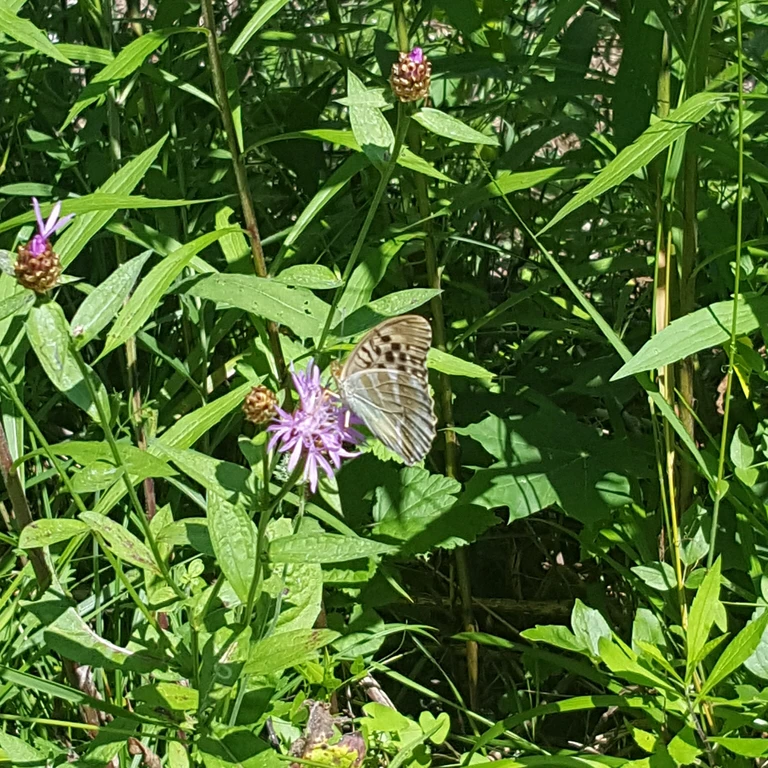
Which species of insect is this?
Argynnis paphia
